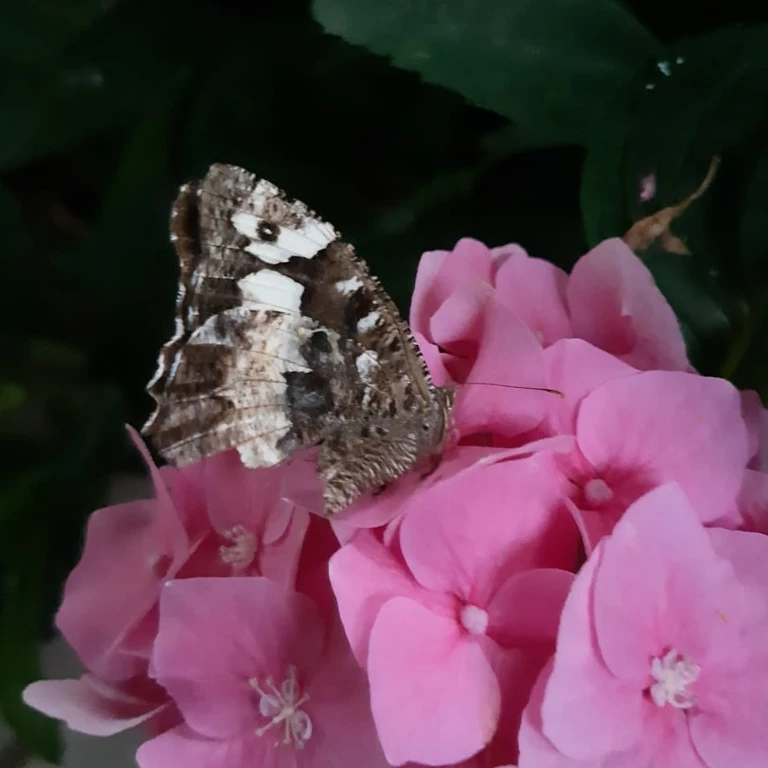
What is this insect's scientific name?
Brintesia circe
